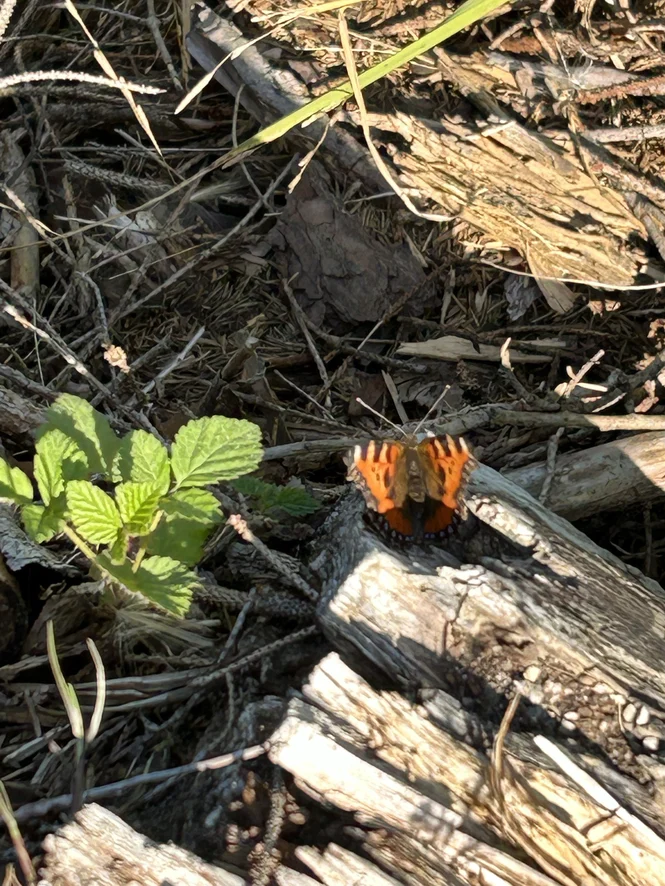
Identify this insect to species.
Aglais urticae
